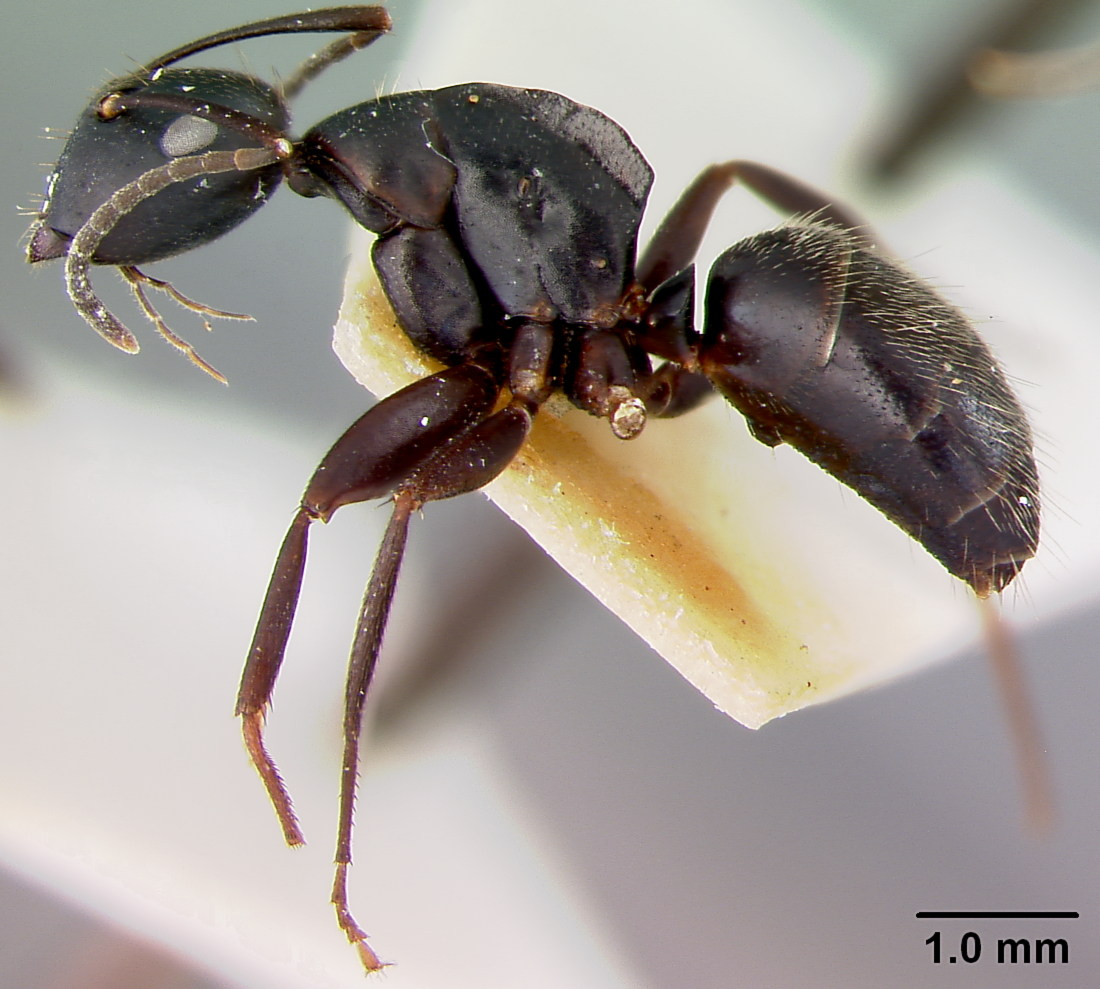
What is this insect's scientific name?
Camponotus cristatus
